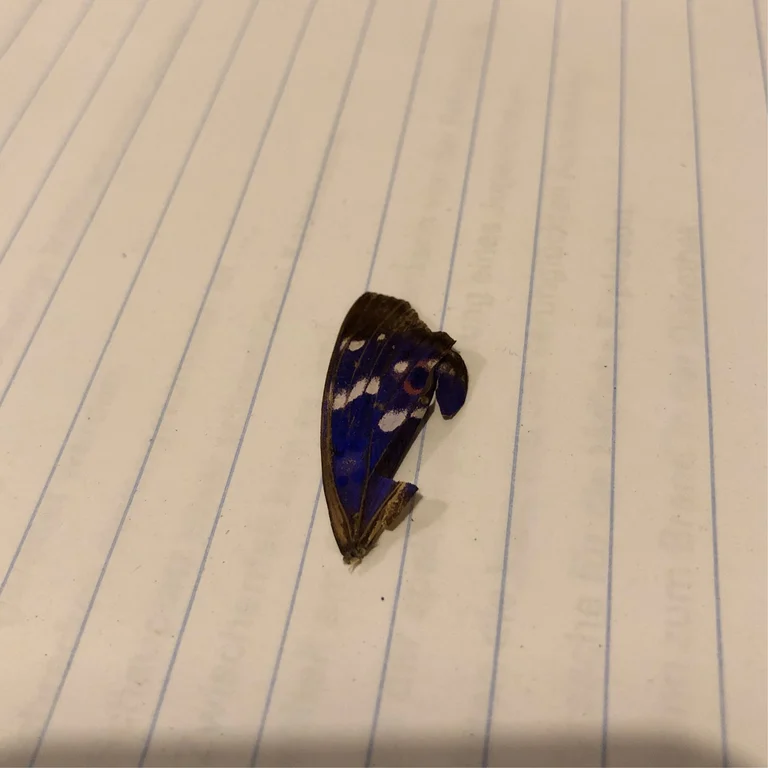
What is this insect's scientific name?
Apatura ilia
